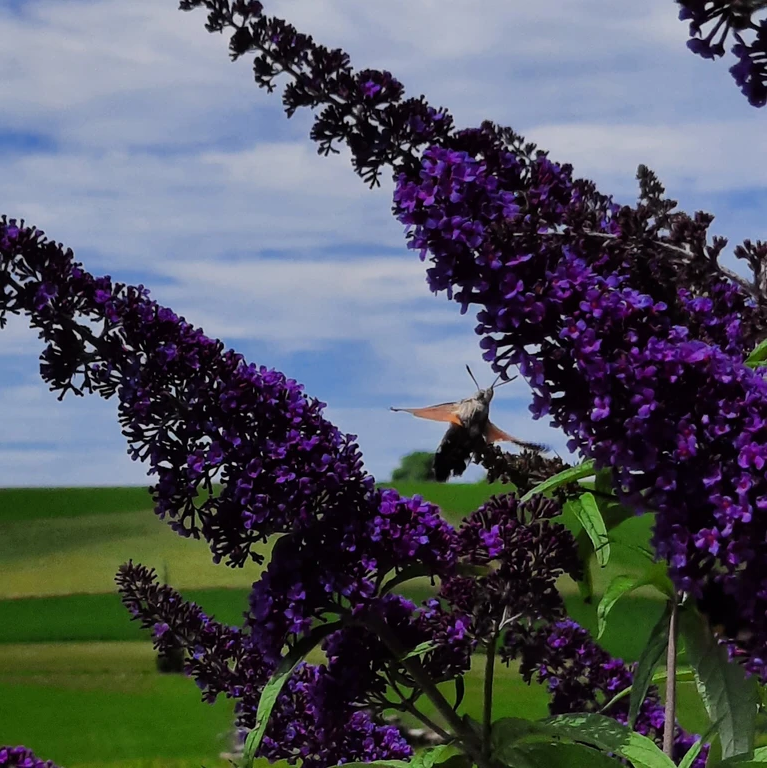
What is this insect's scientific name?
Macroglossum stellatarum
